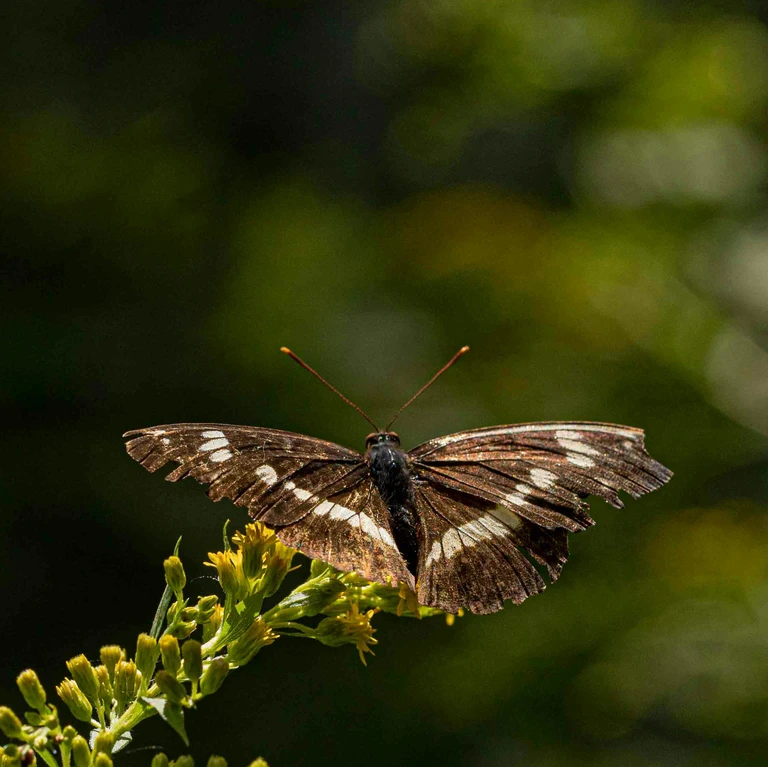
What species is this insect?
Limenitis camilla (also Ladoga camilla)
